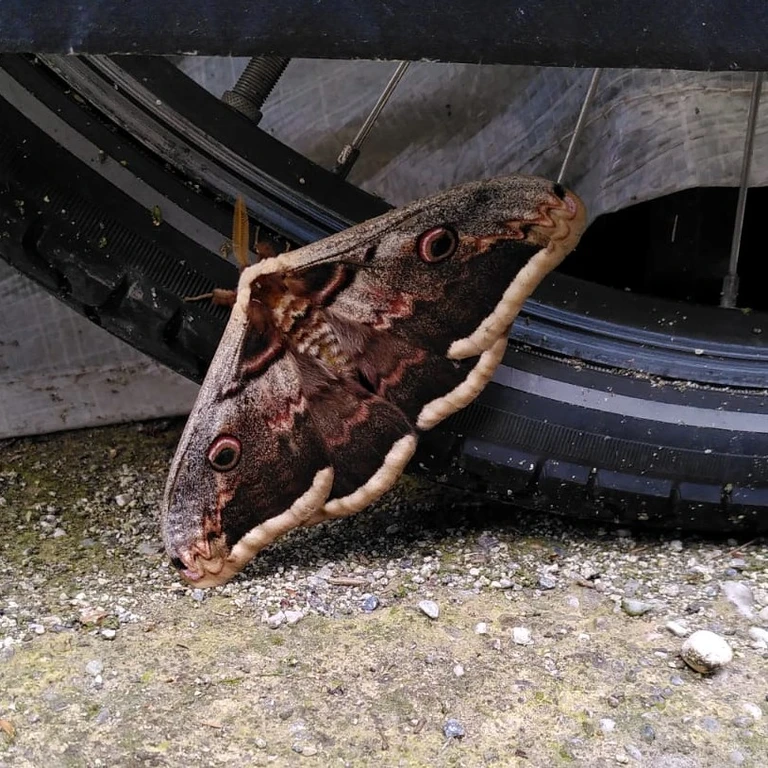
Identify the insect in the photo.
Saturnia pyri
